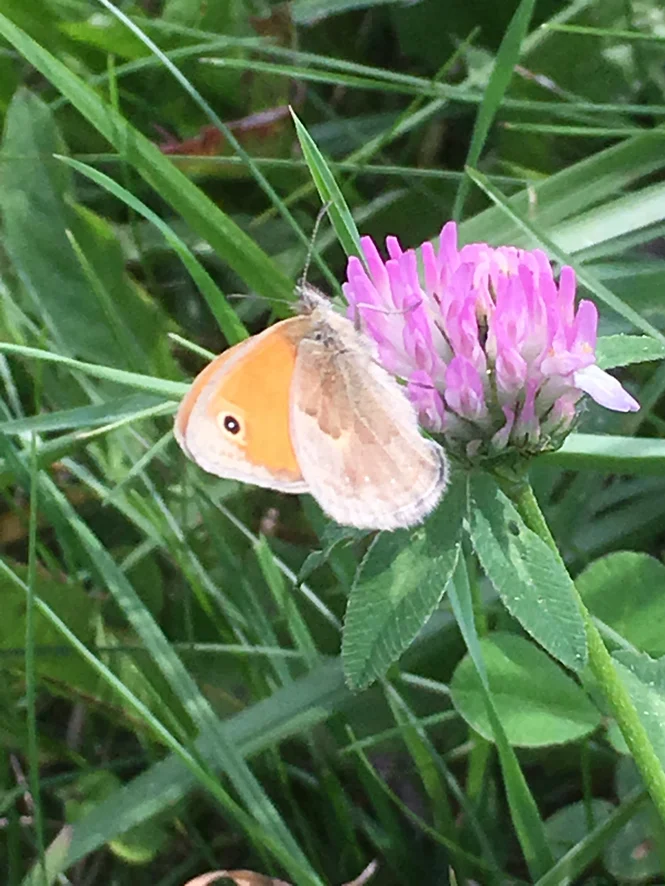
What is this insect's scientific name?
Coenonympha pamphilus
